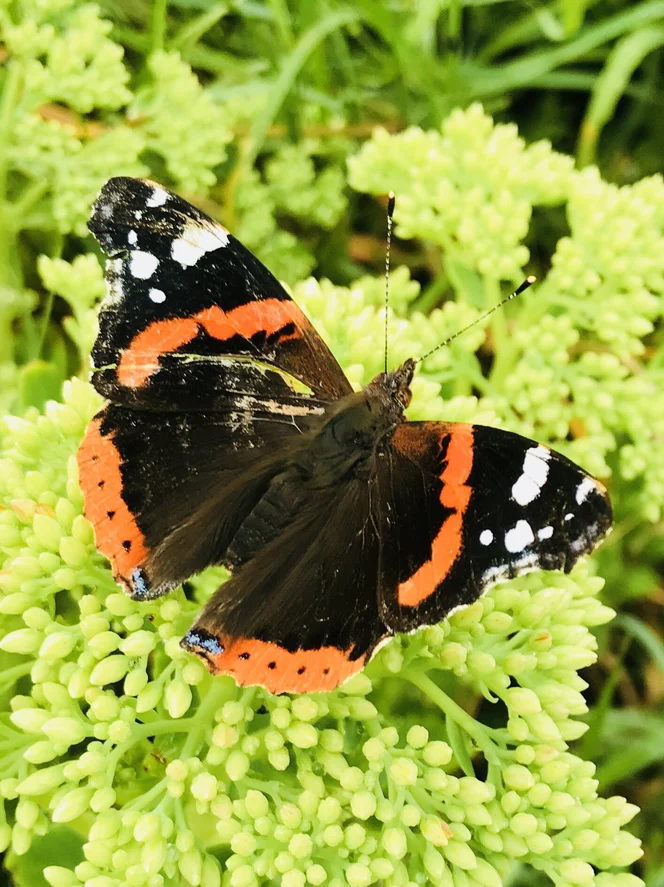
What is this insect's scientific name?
Vanessa atalanta
